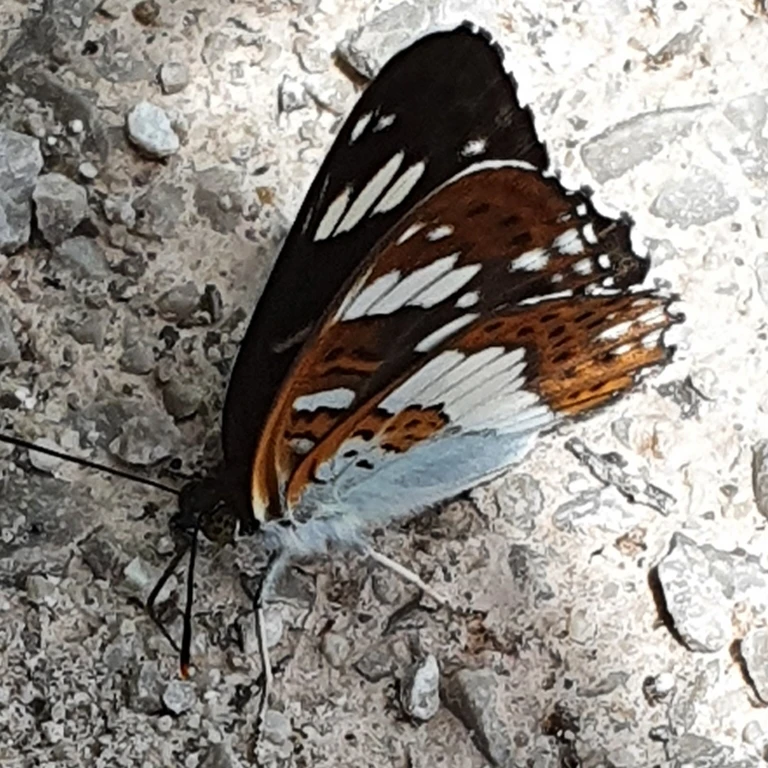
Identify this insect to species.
Limenitis camilla (also Ladoga camilla)
